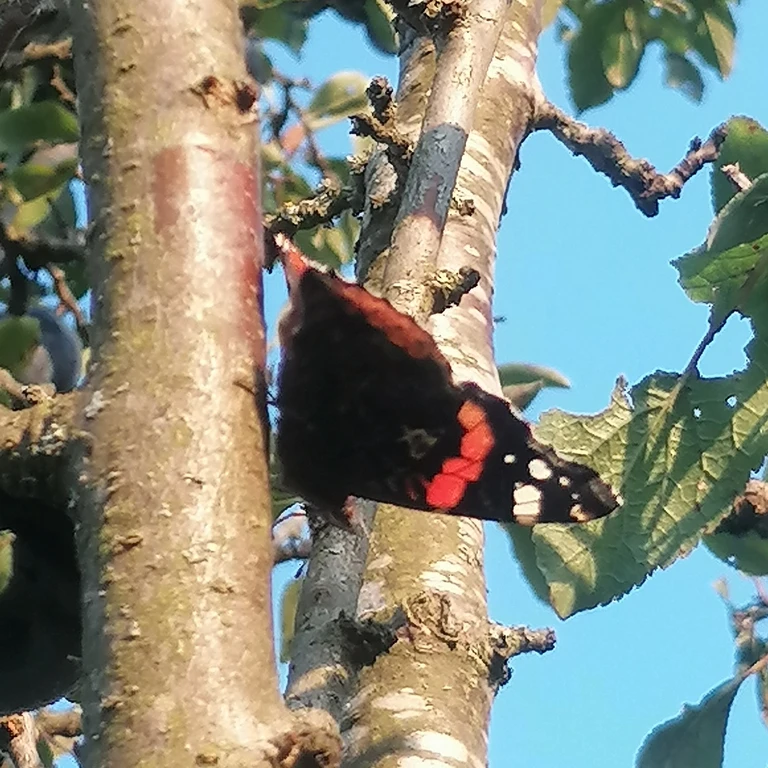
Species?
Vanessa atalanta
